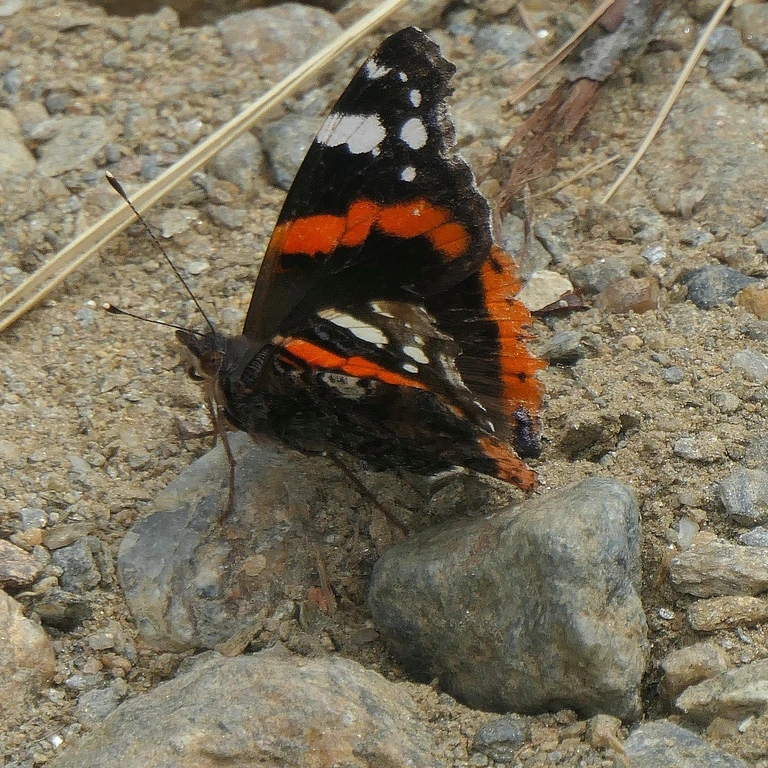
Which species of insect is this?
Vanessa atalanta
